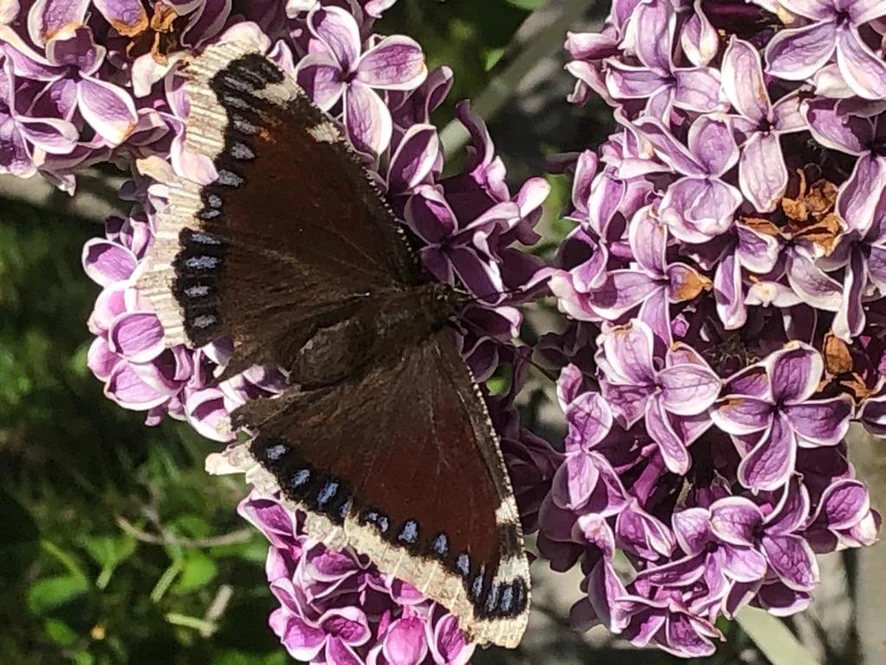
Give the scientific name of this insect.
Nymphalis antiopa
